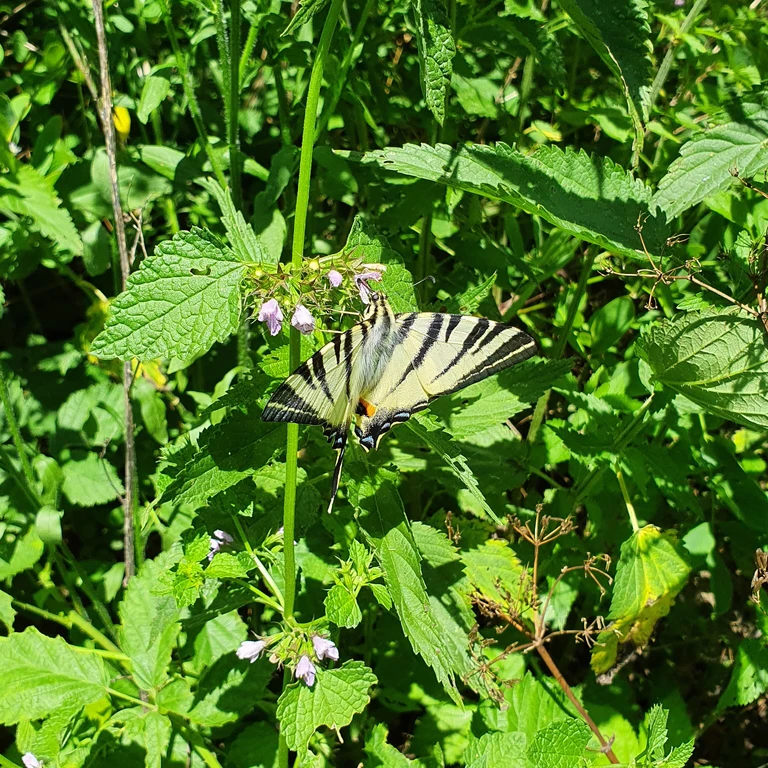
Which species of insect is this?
Iphiclides podalirius
